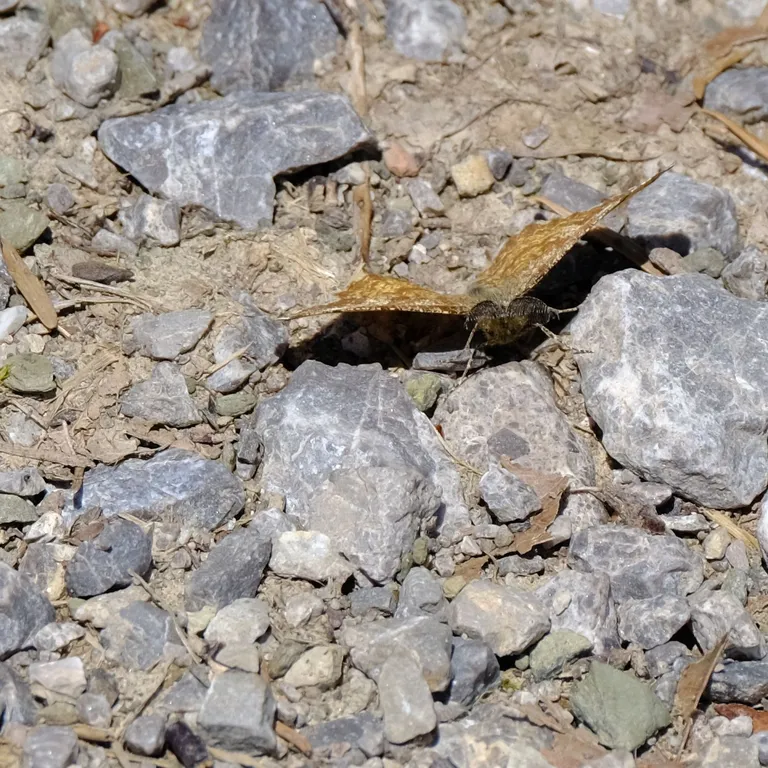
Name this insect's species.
Ematurga atomaria
